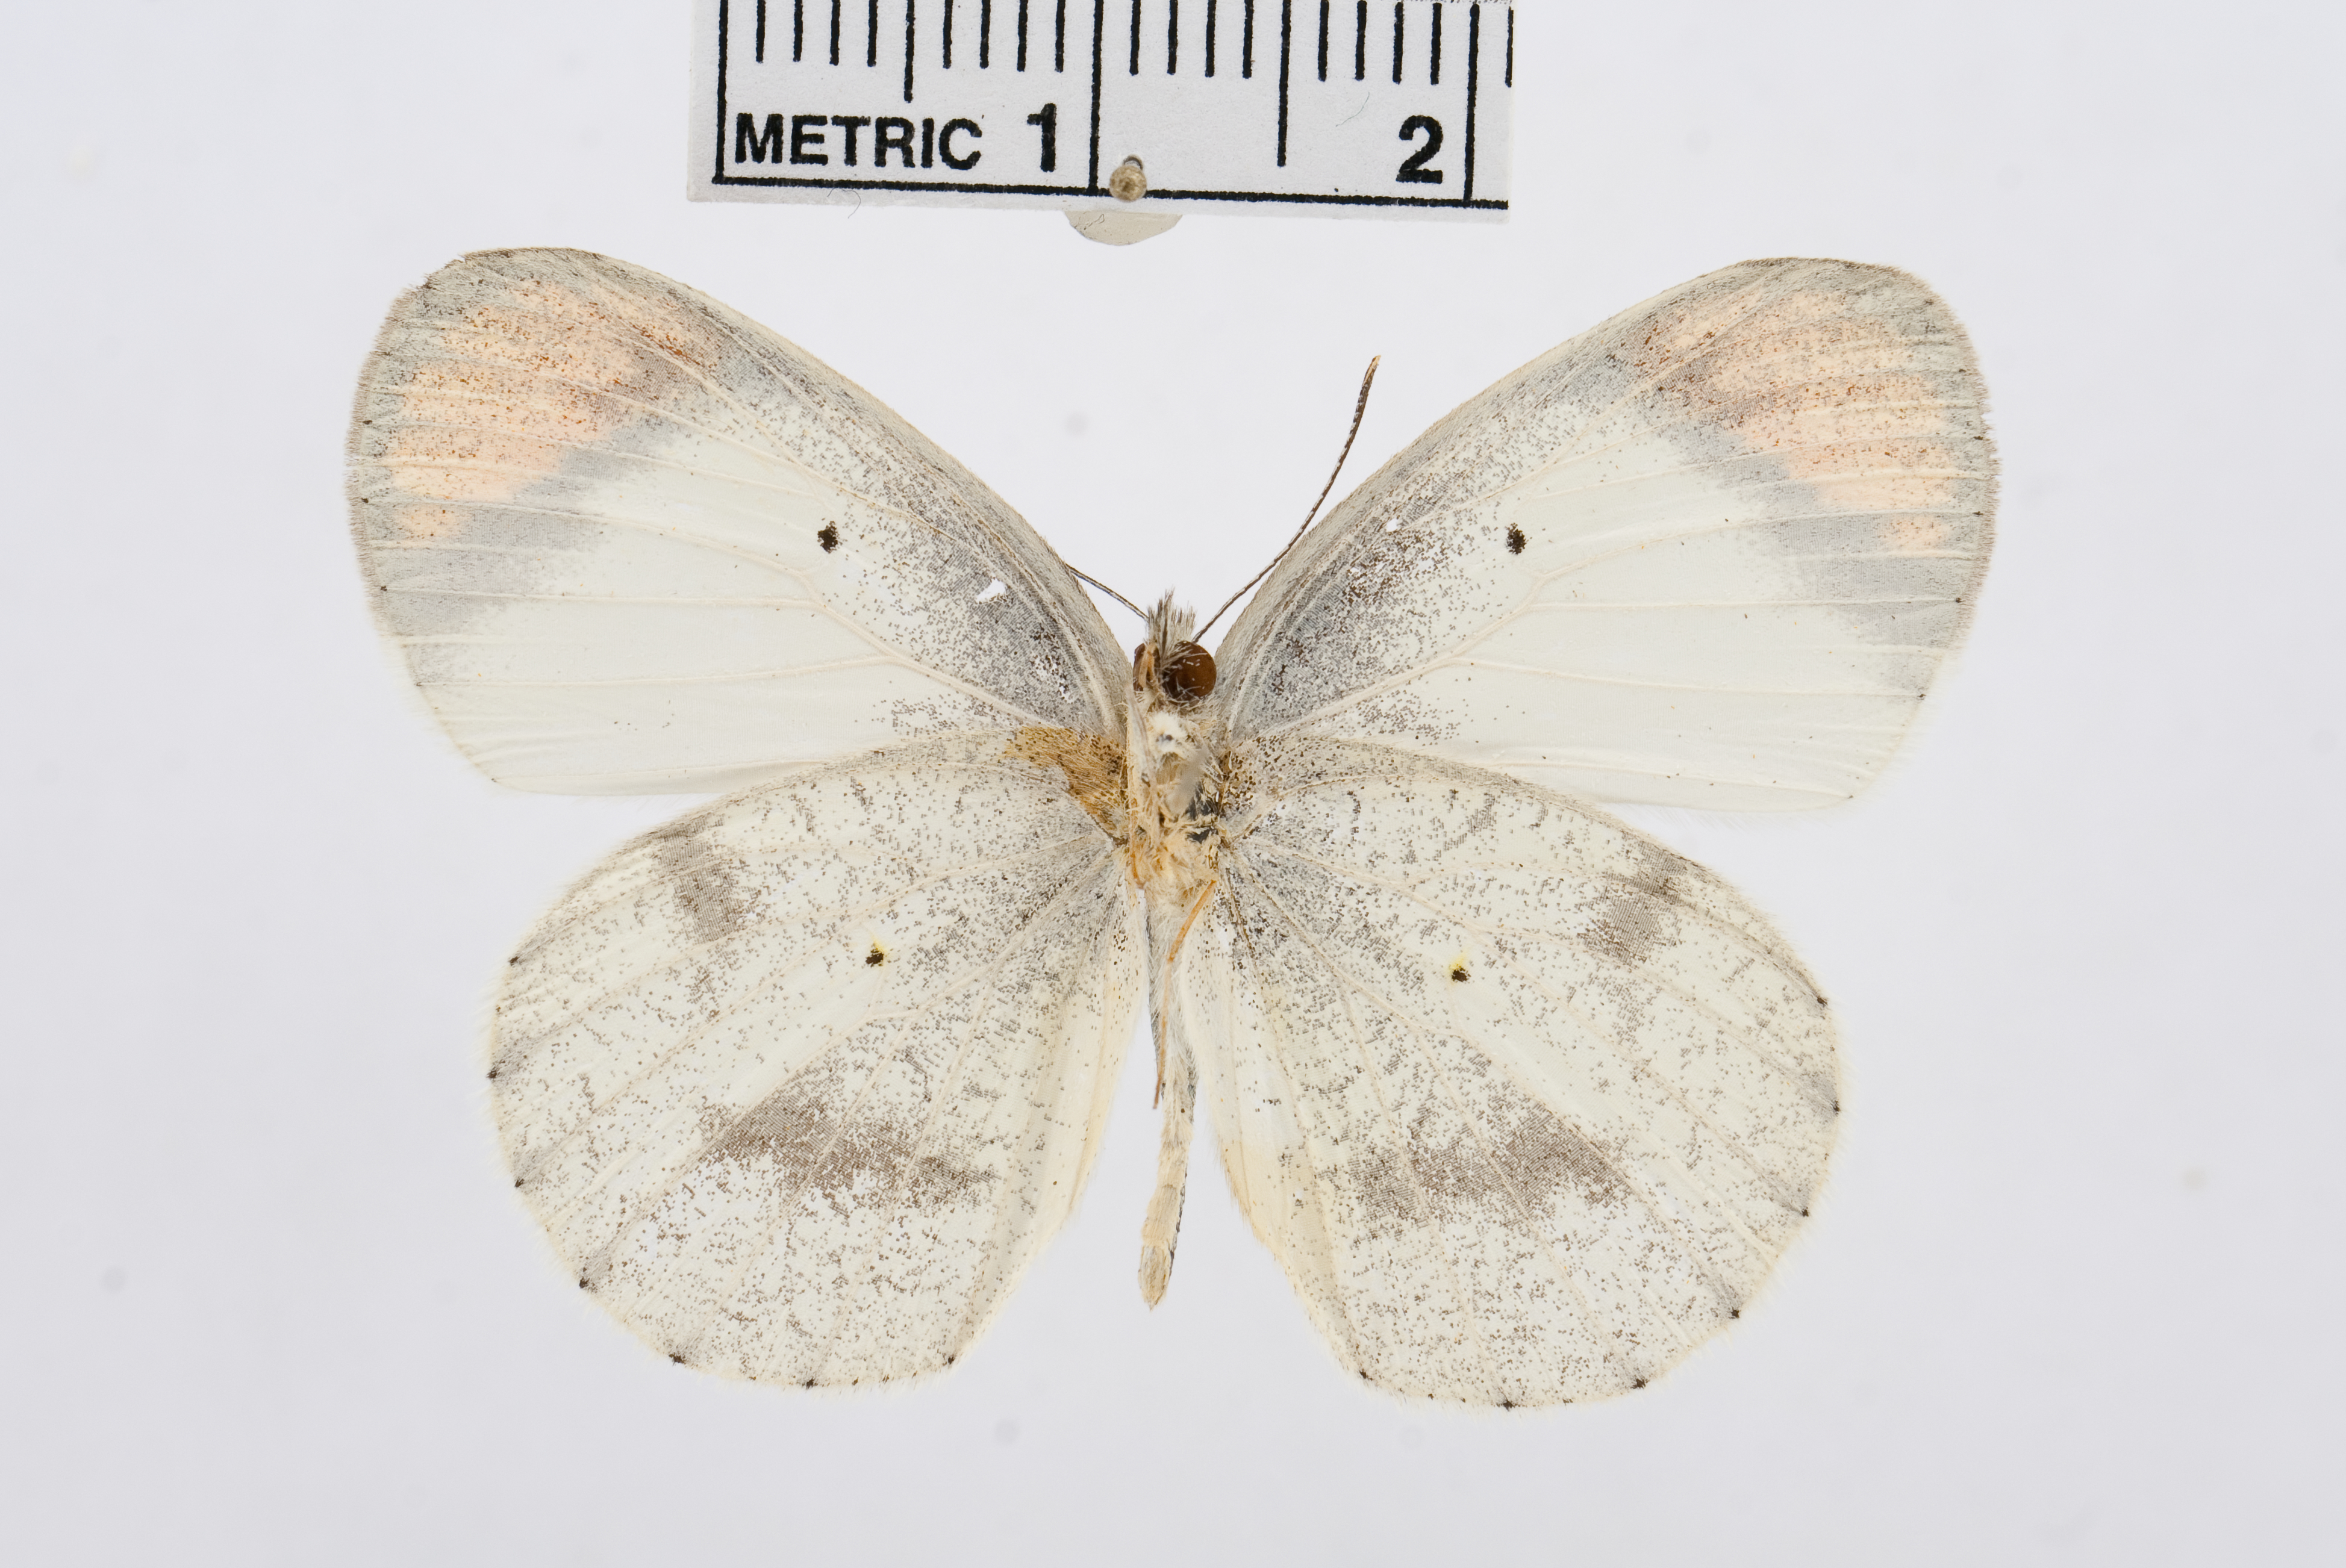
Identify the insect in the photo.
Colotis evanthe
